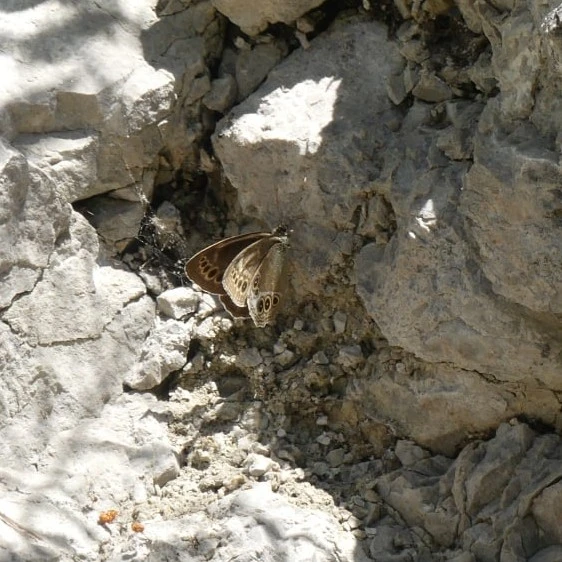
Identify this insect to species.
Lopinga achine (also Pararge achine)
